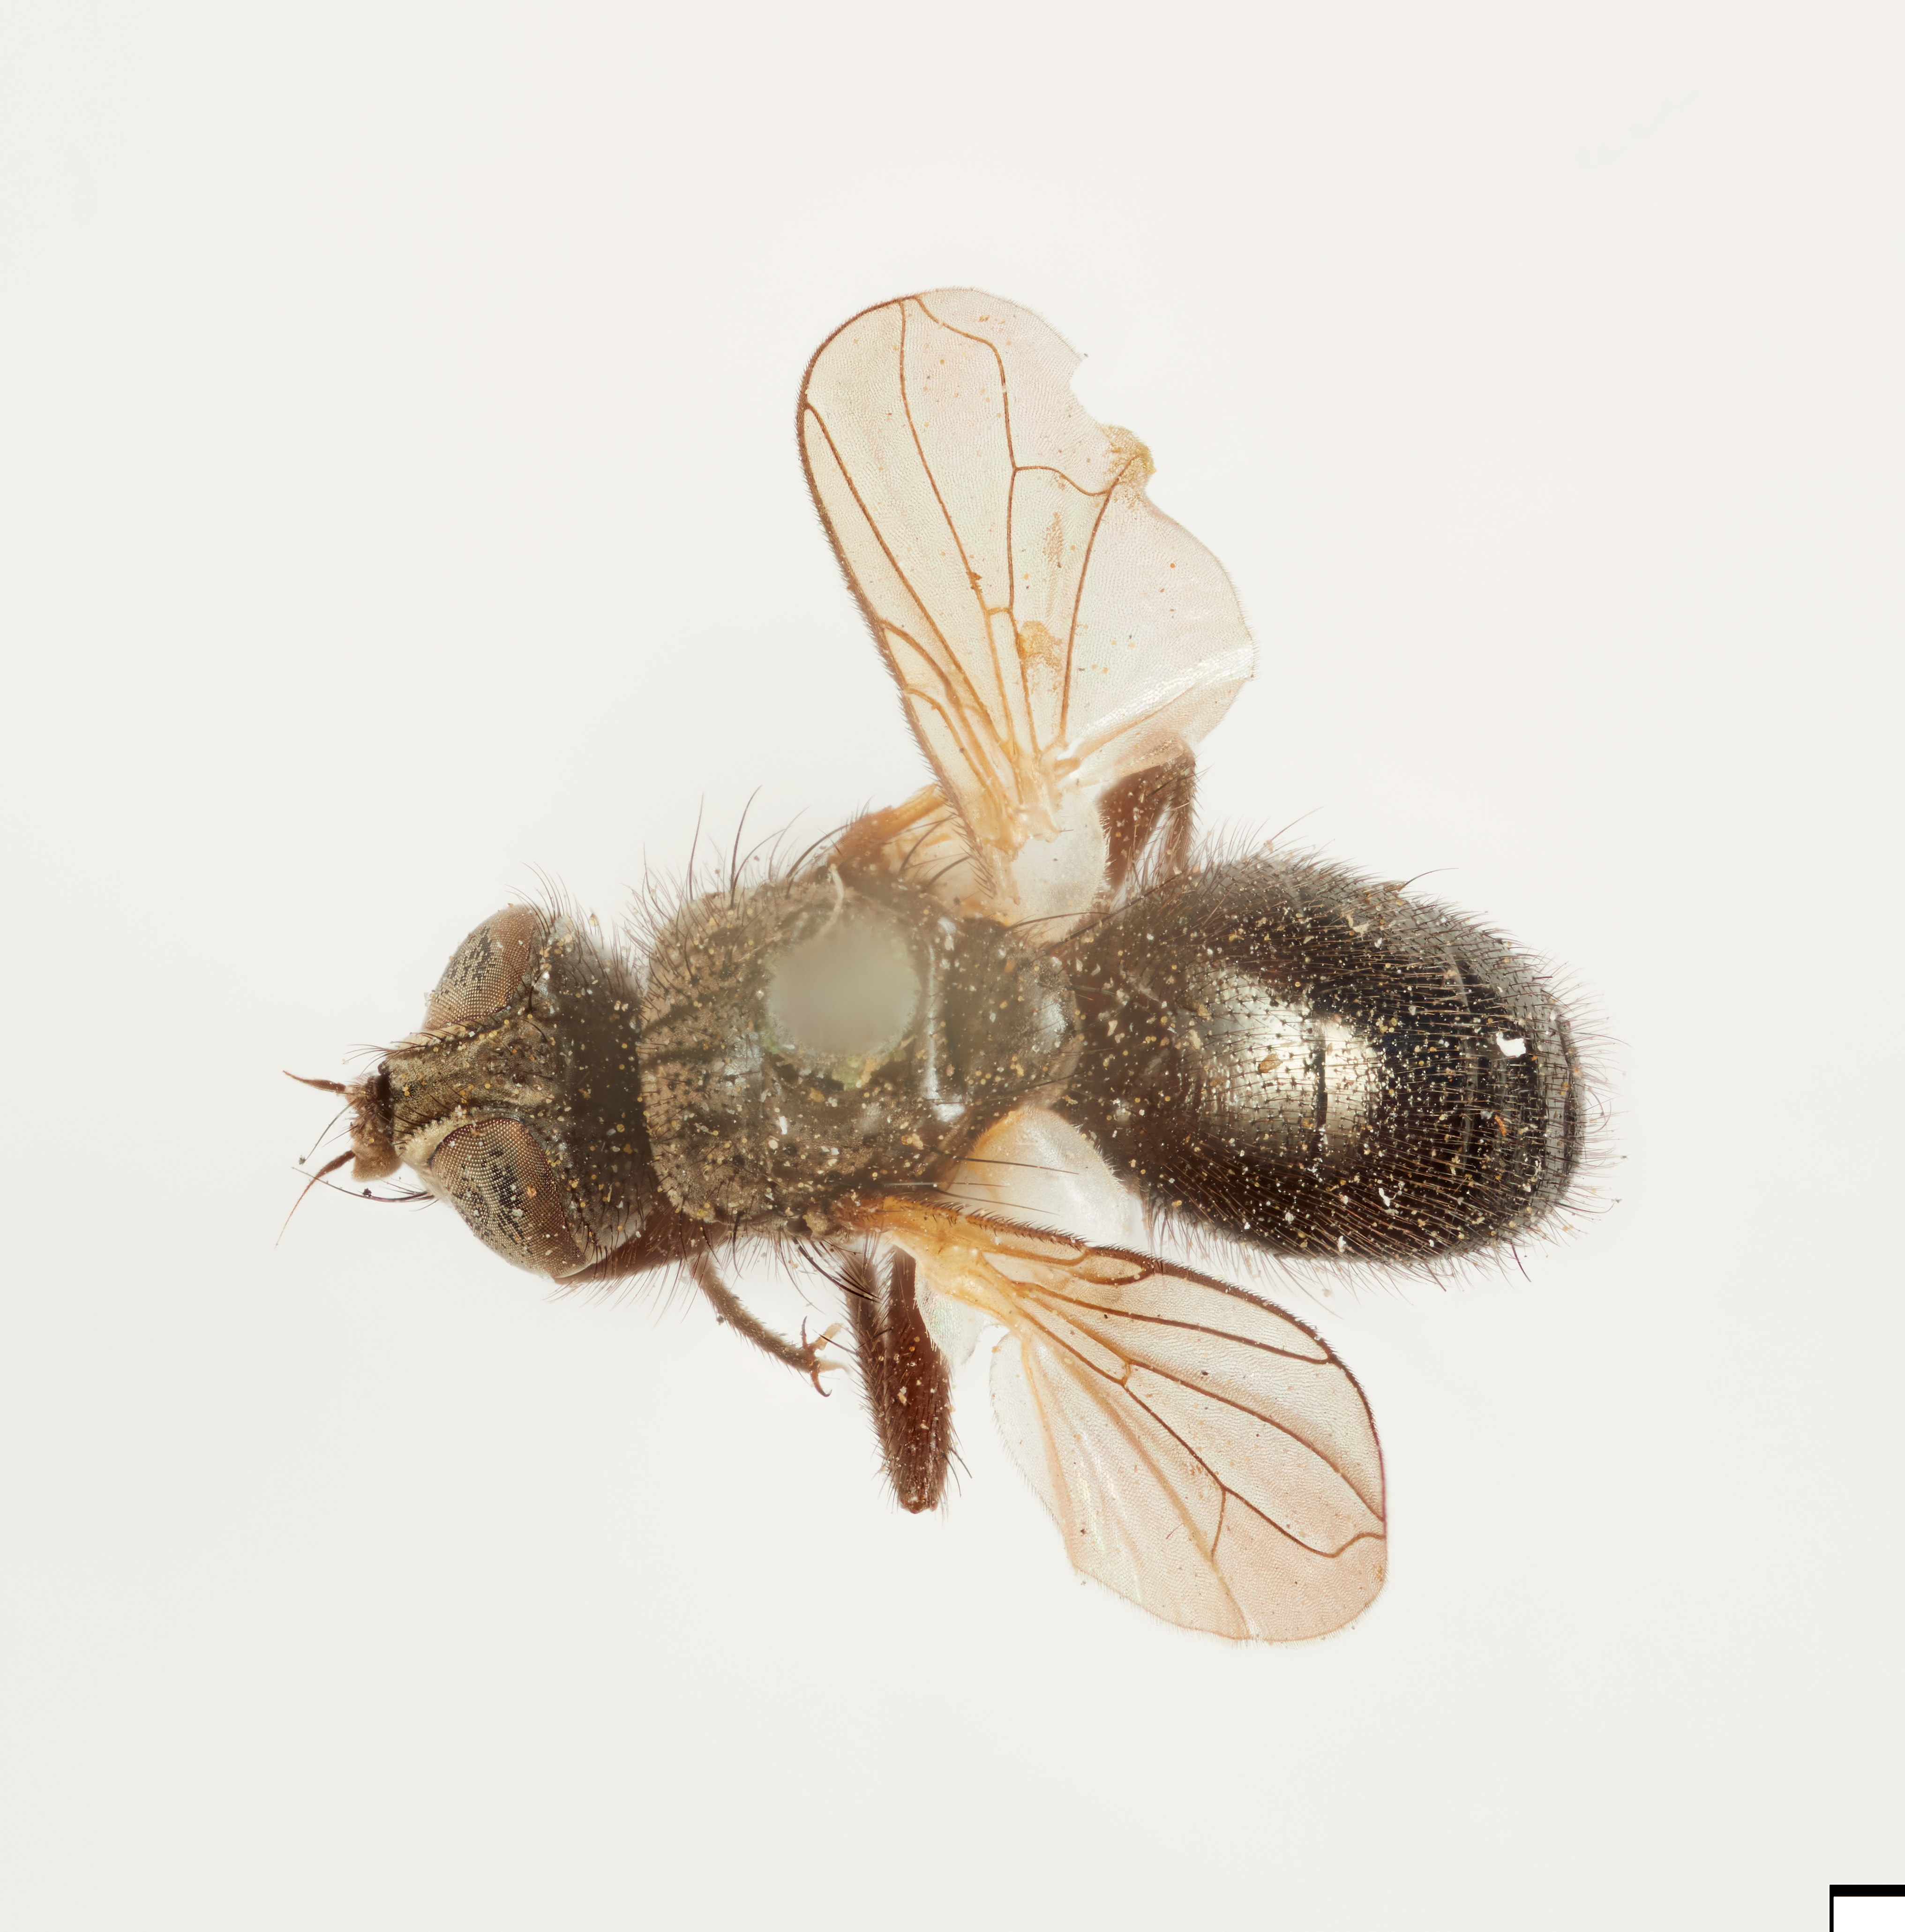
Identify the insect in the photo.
Apinops atra
